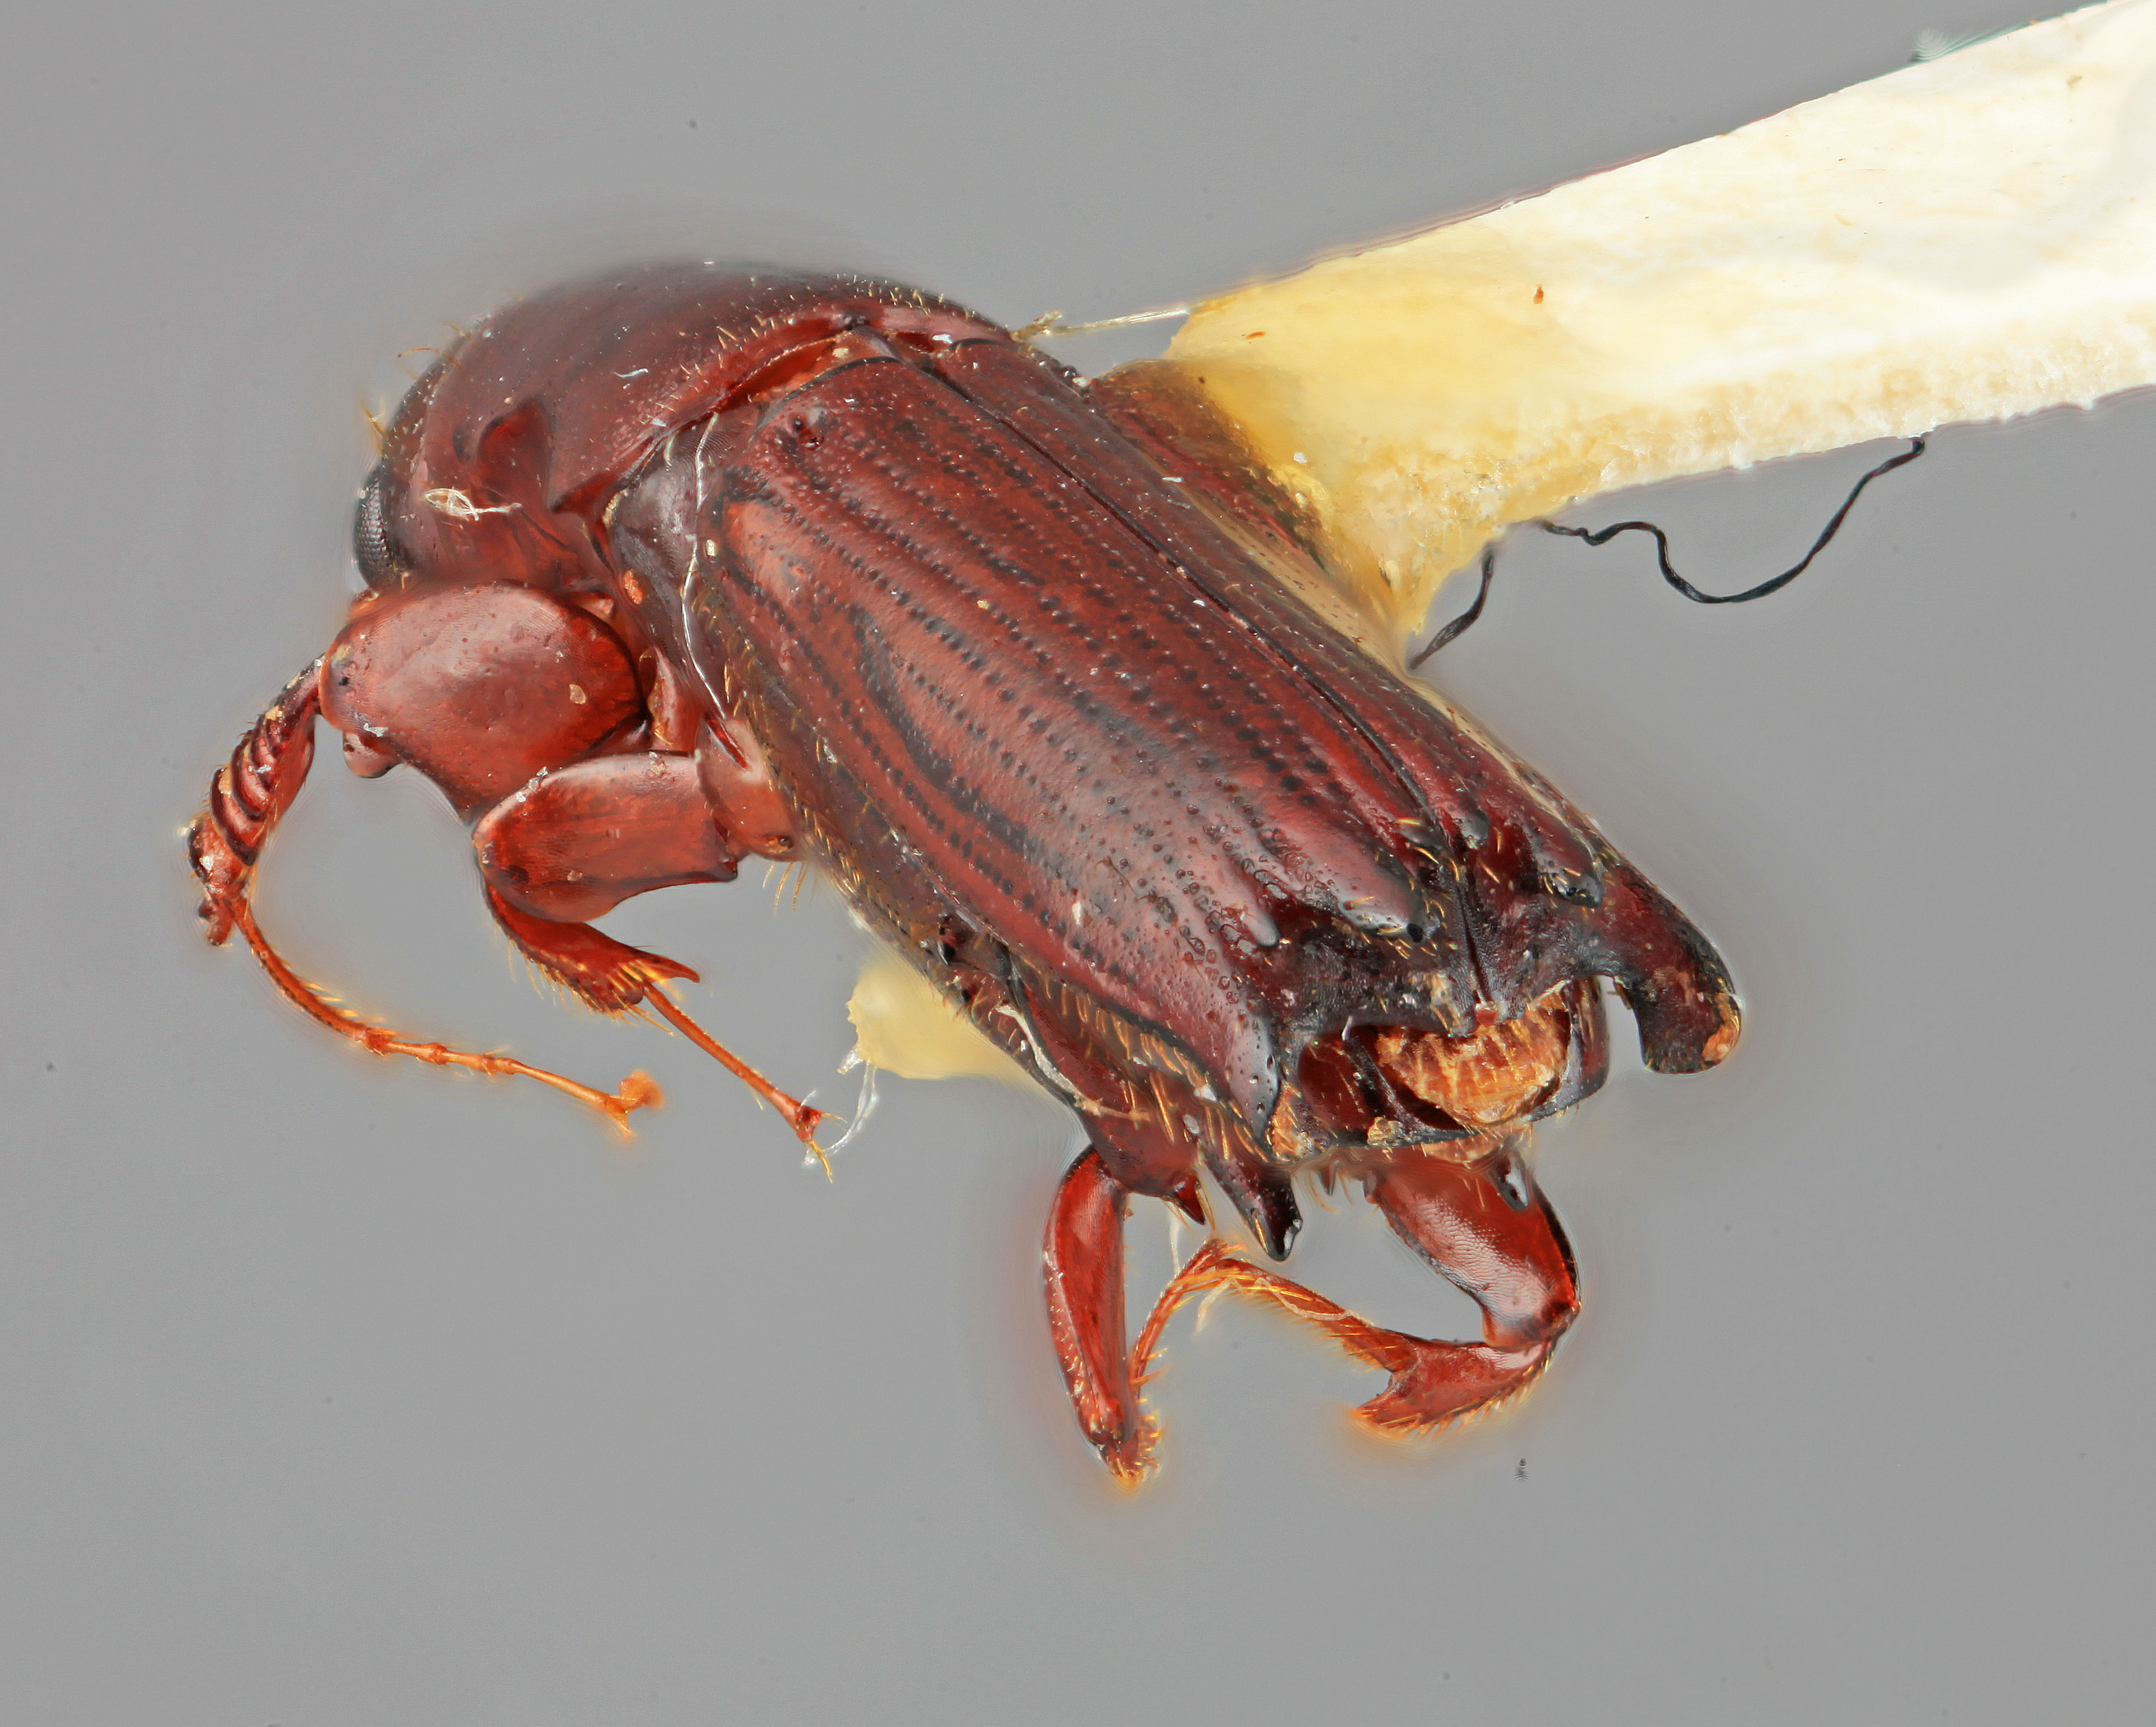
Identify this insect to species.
Platypus senexus
